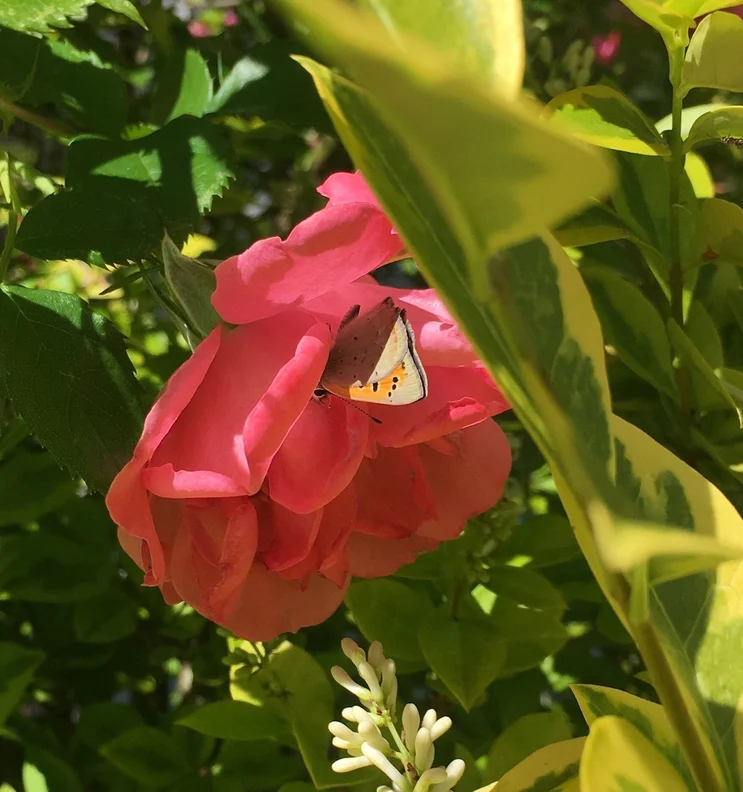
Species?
Lycaena phlaeas
